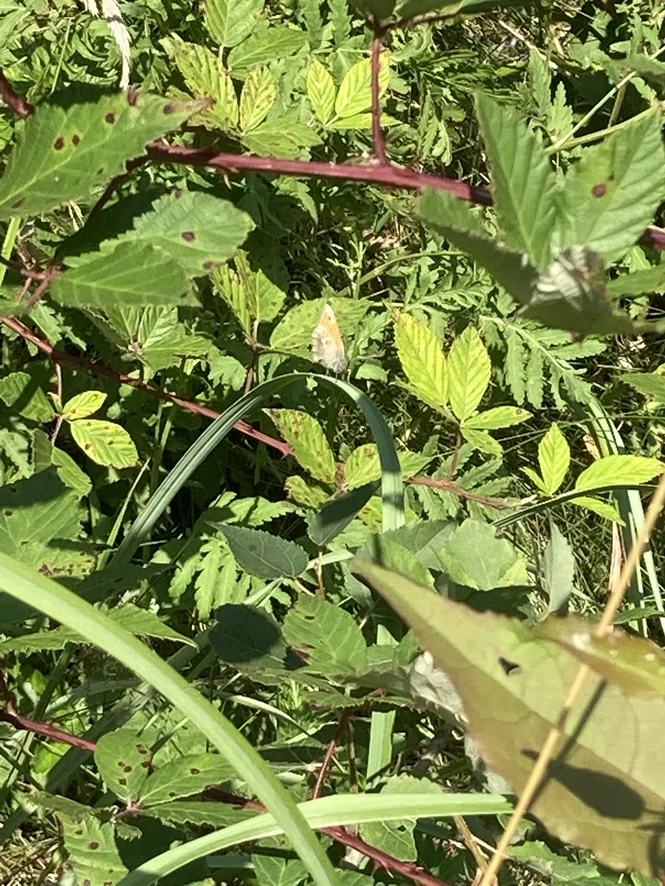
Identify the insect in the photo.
Coenonympha pamphilus
